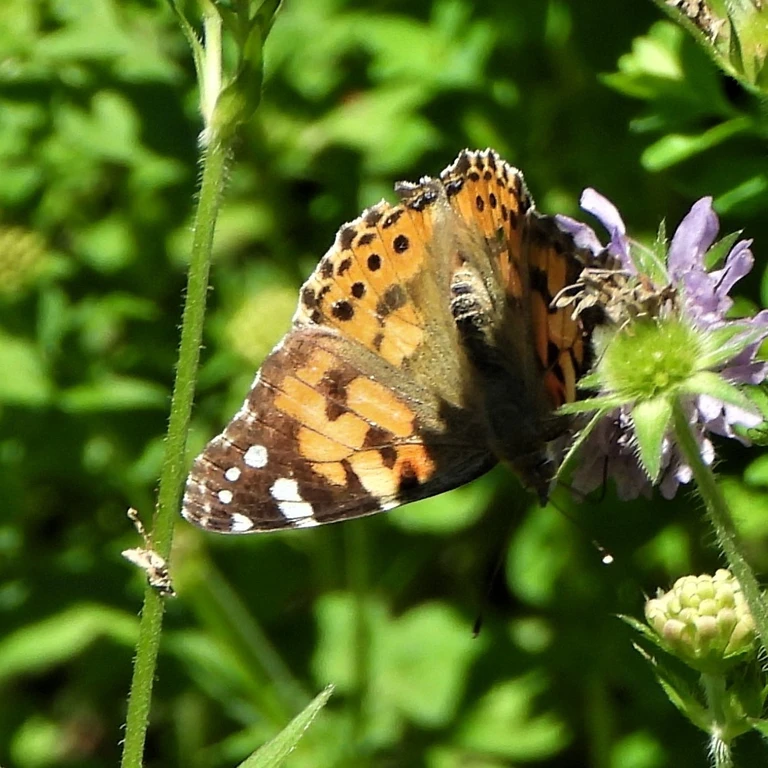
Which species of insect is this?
Vanessa cardui
